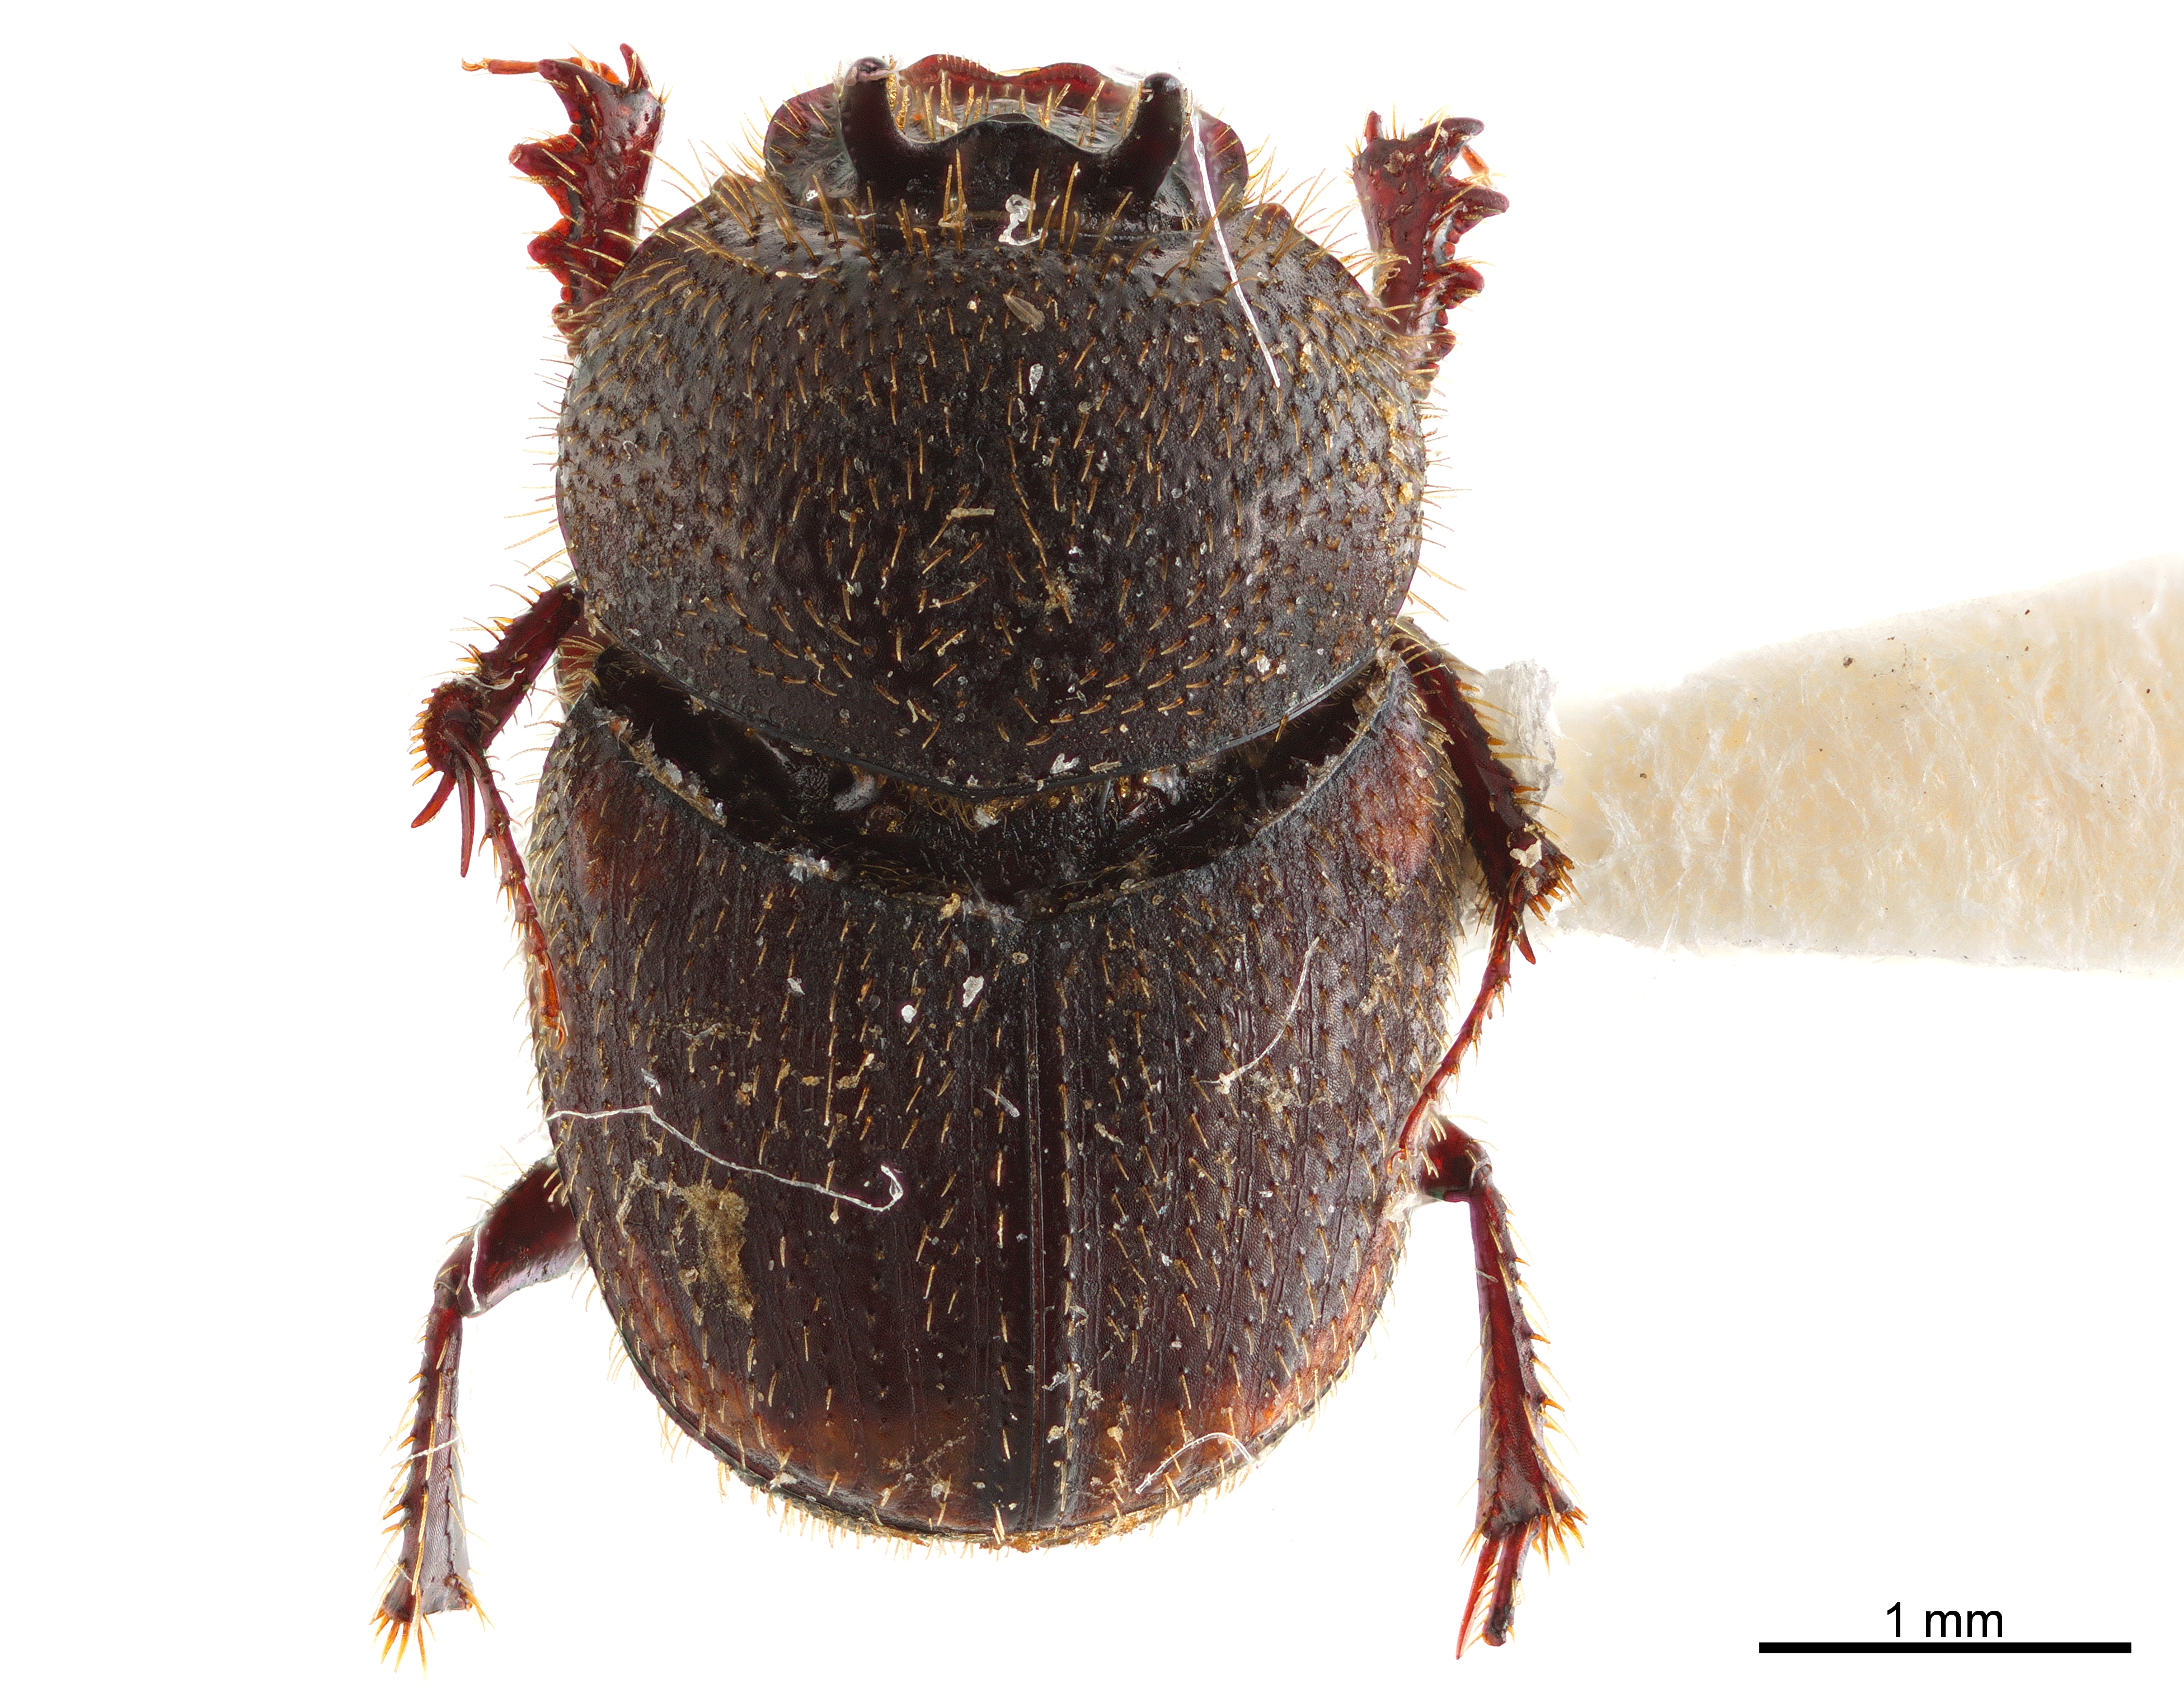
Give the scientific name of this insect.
Onthophagus omostigma
